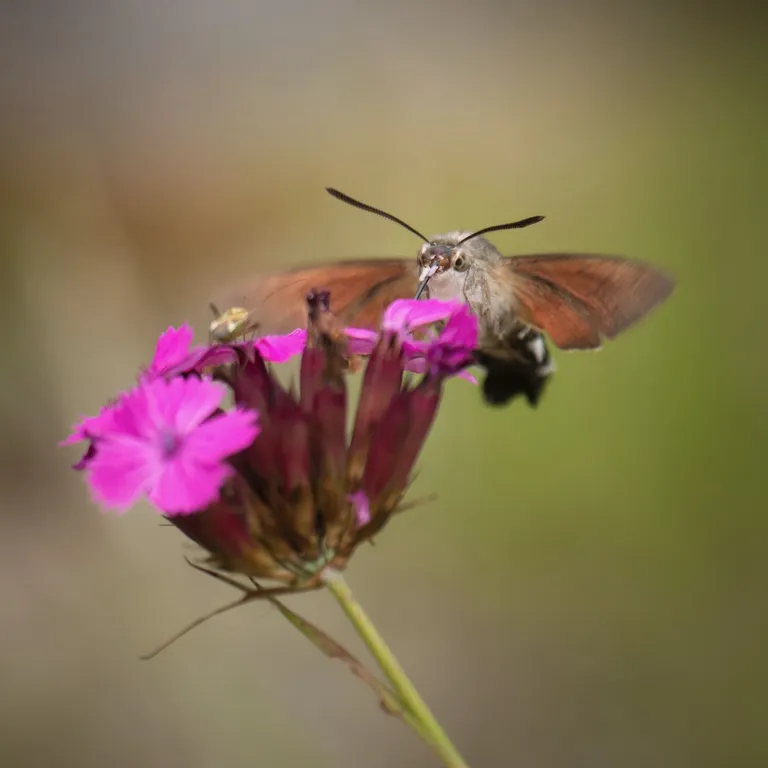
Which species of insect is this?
Macroglossum stellatarum
